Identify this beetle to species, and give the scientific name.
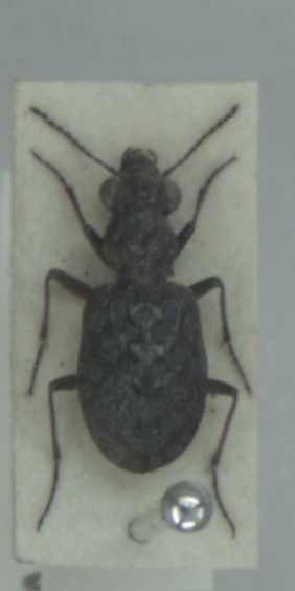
Elaphrus cupreus
